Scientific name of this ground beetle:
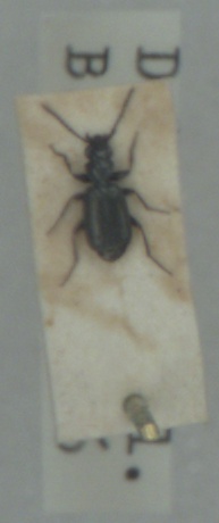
Syntomus foveatus
